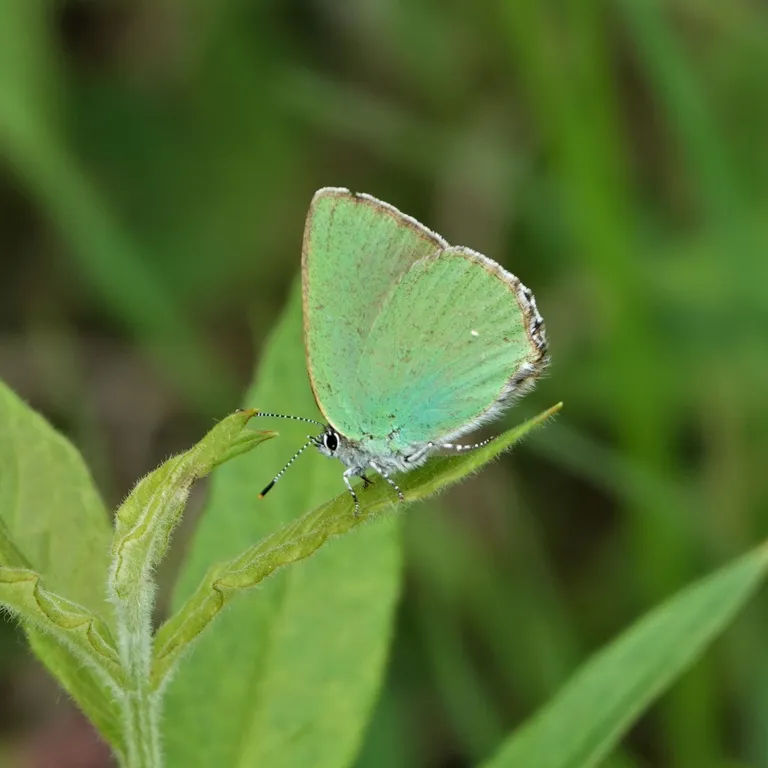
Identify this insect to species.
Callophrys rubi
